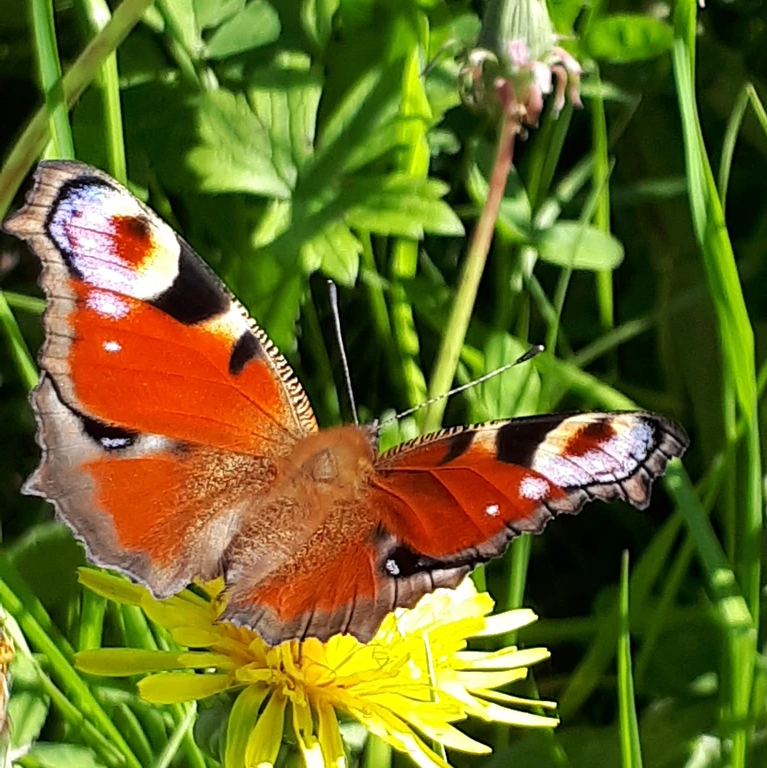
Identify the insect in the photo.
Aglais io
